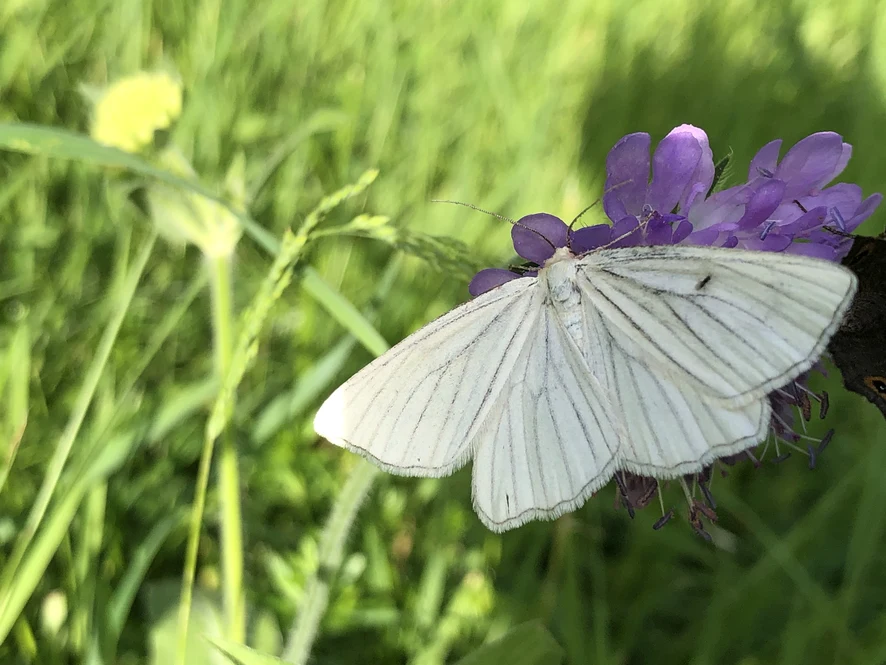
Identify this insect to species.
Siona lineata
